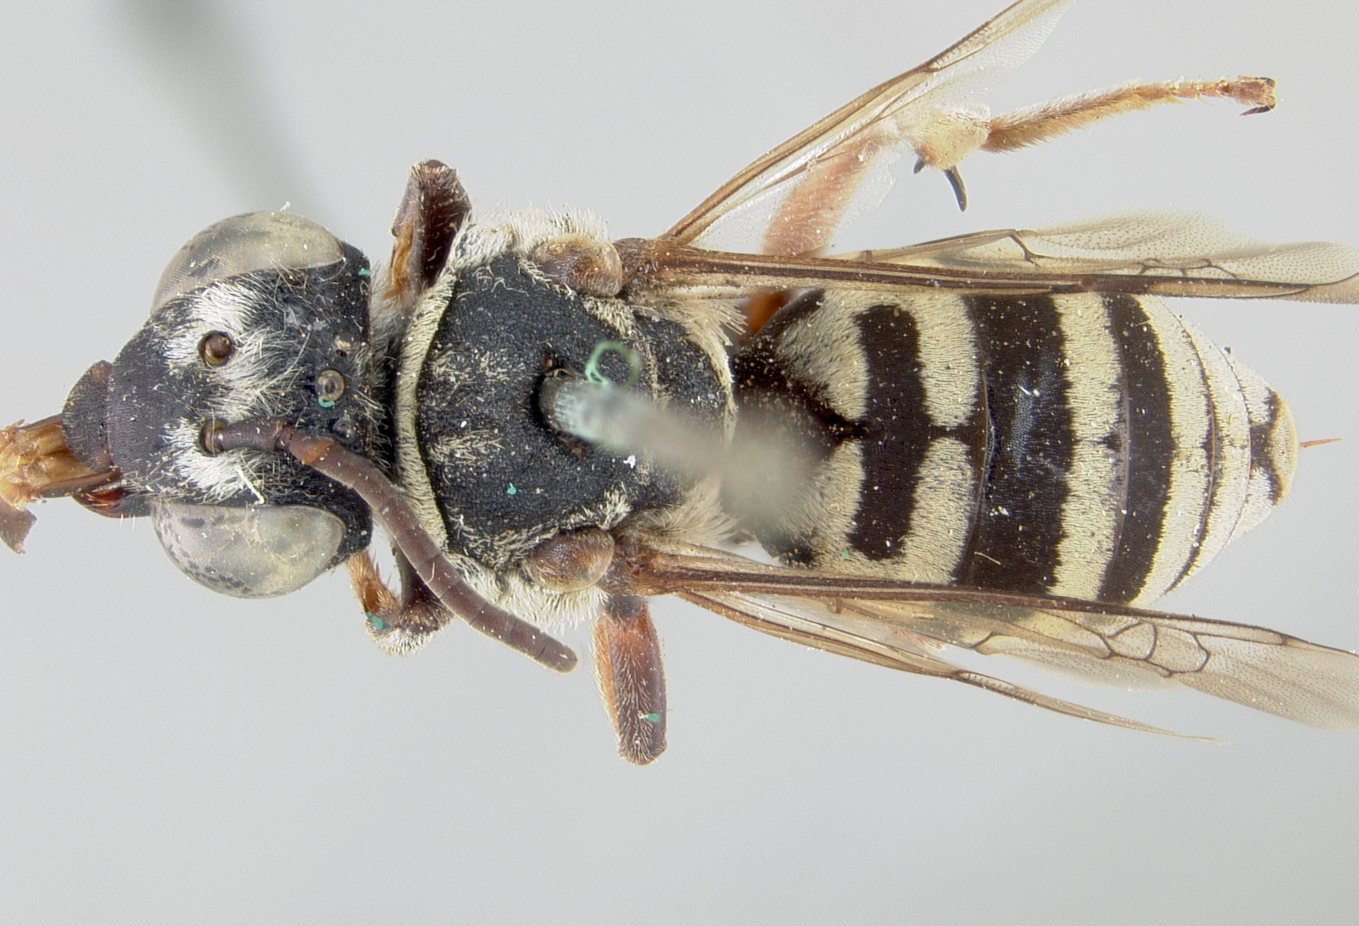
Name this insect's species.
Triepeolus subalpinus
